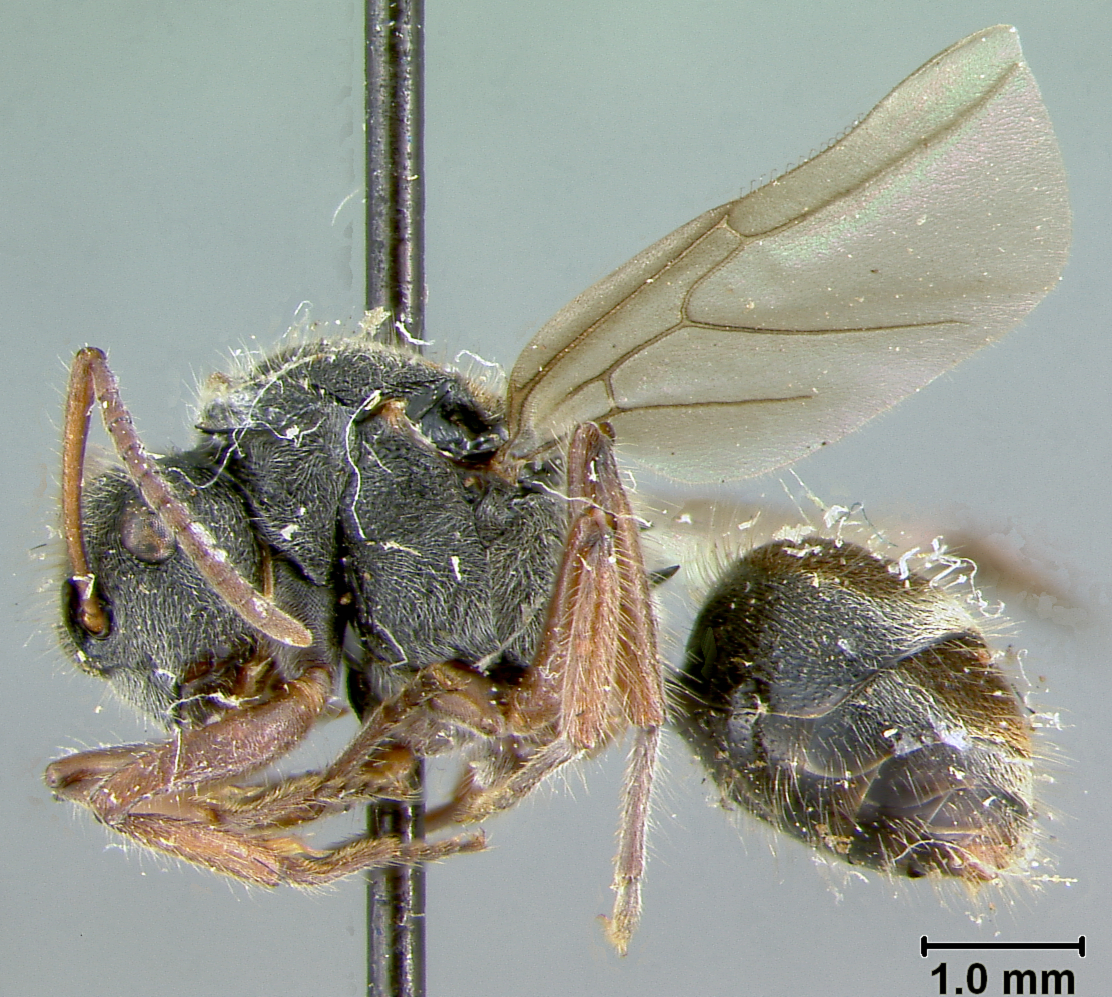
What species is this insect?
Polyrhachis cingula
